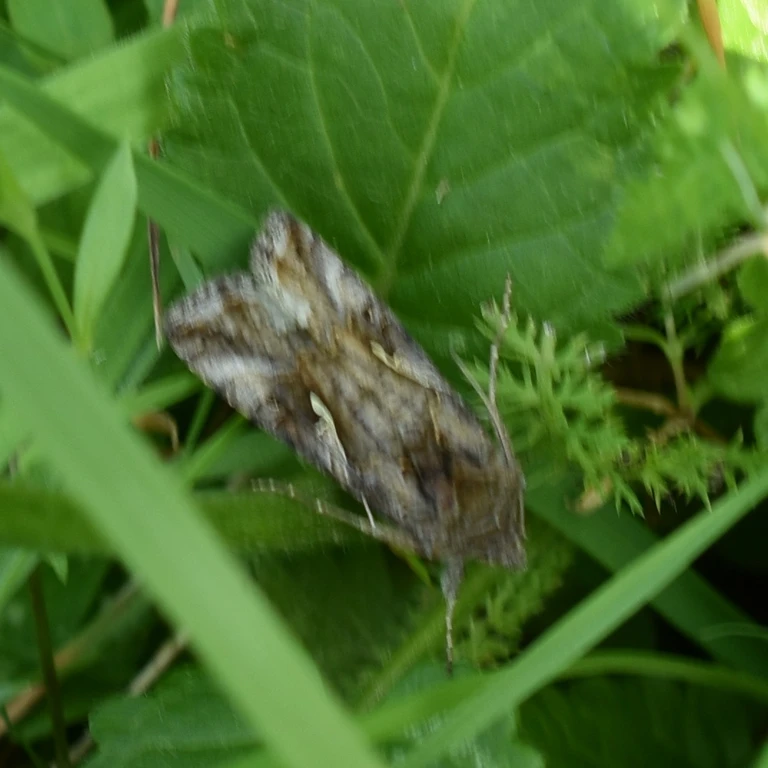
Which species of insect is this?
Autographa gamma
